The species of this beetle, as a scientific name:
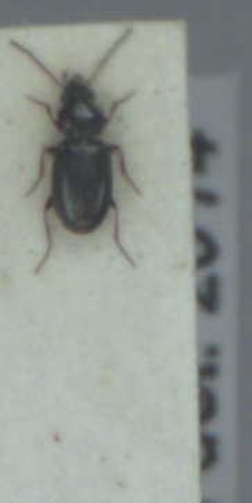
Bembidion obtusum
